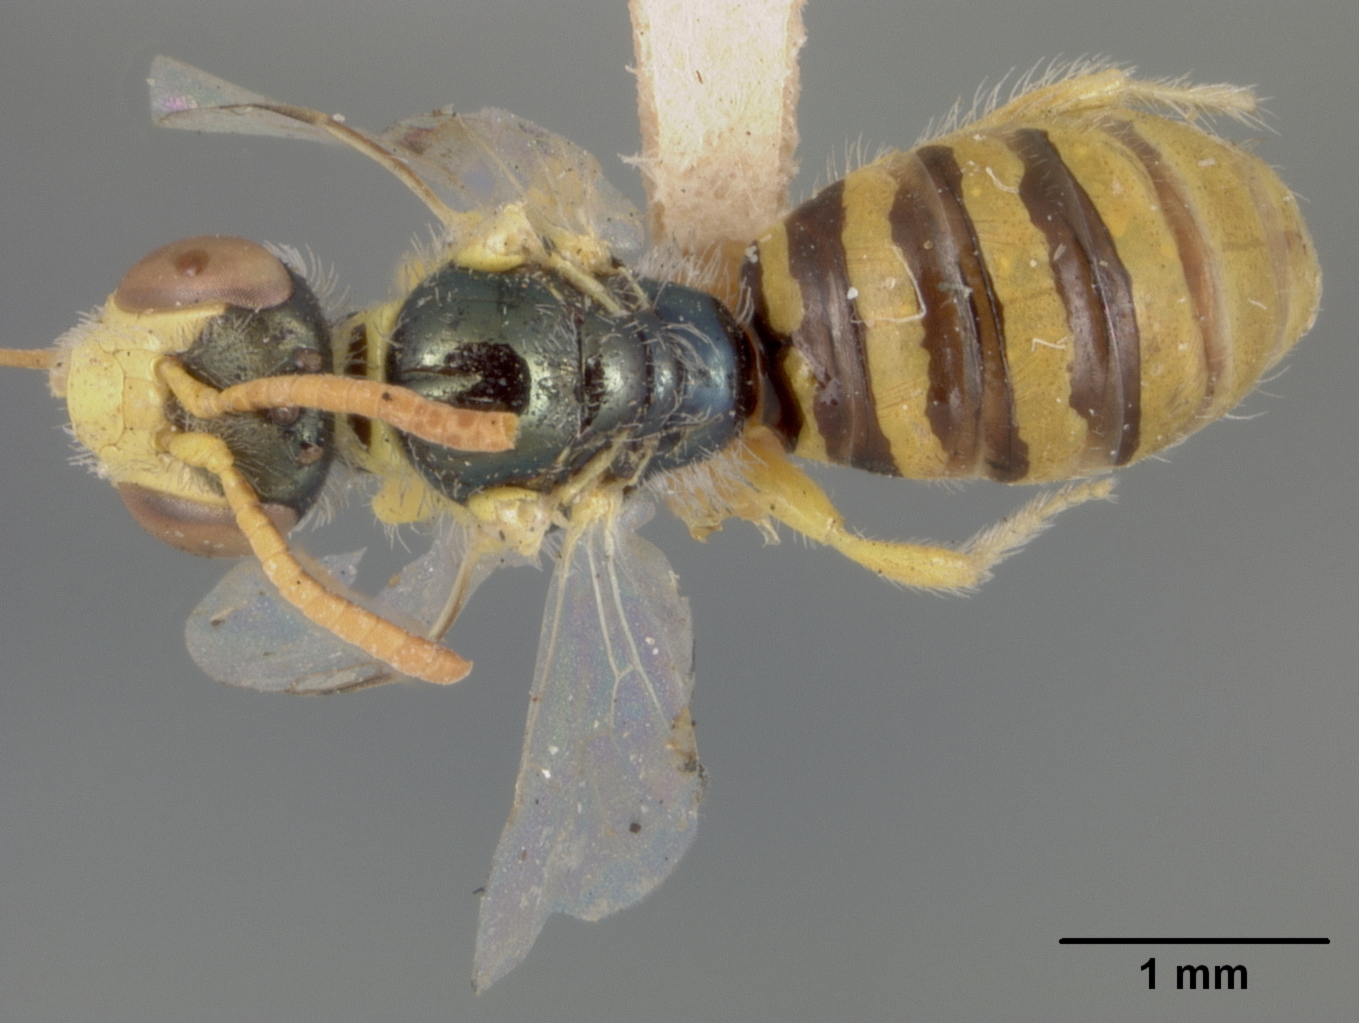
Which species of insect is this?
Perdita similis
